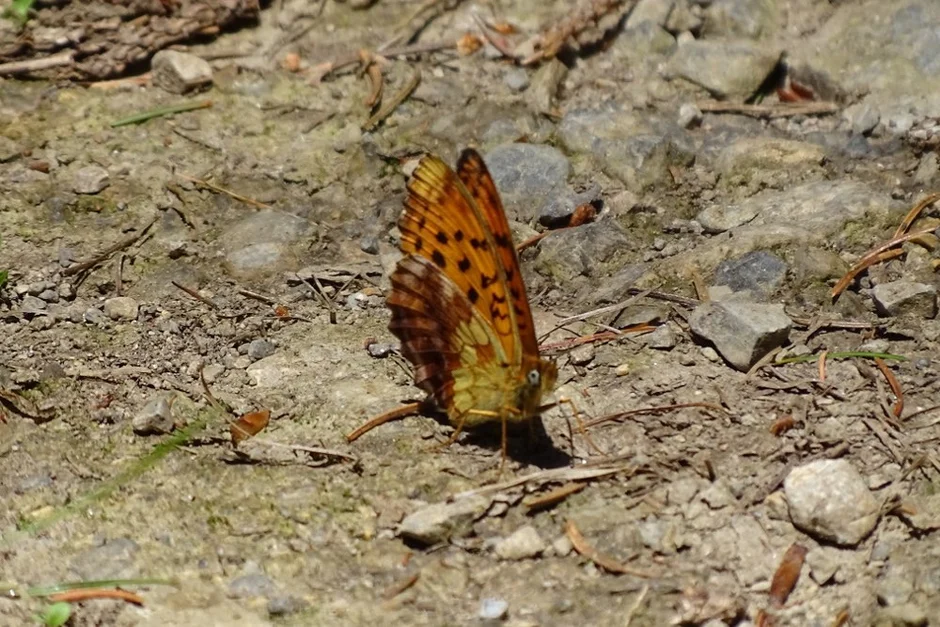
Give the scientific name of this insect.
Brenthis daphne
